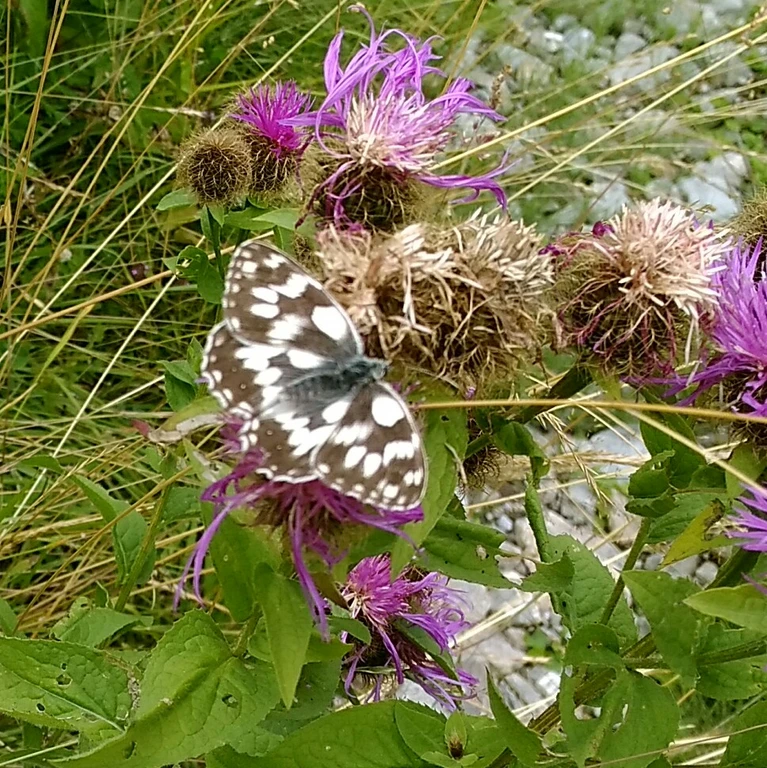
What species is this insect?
Melanargia galathea
